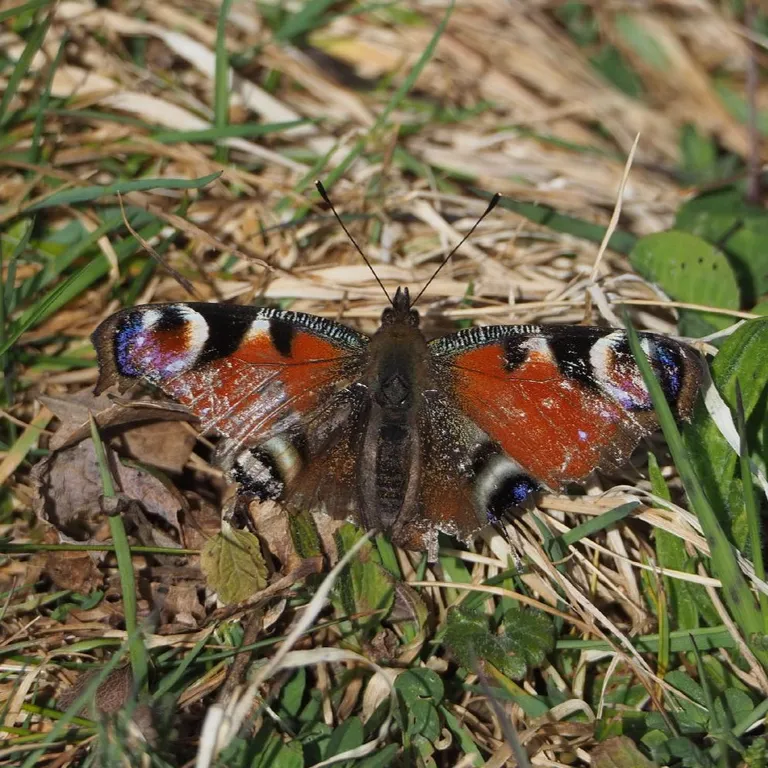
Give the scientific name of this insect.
Aglais io
